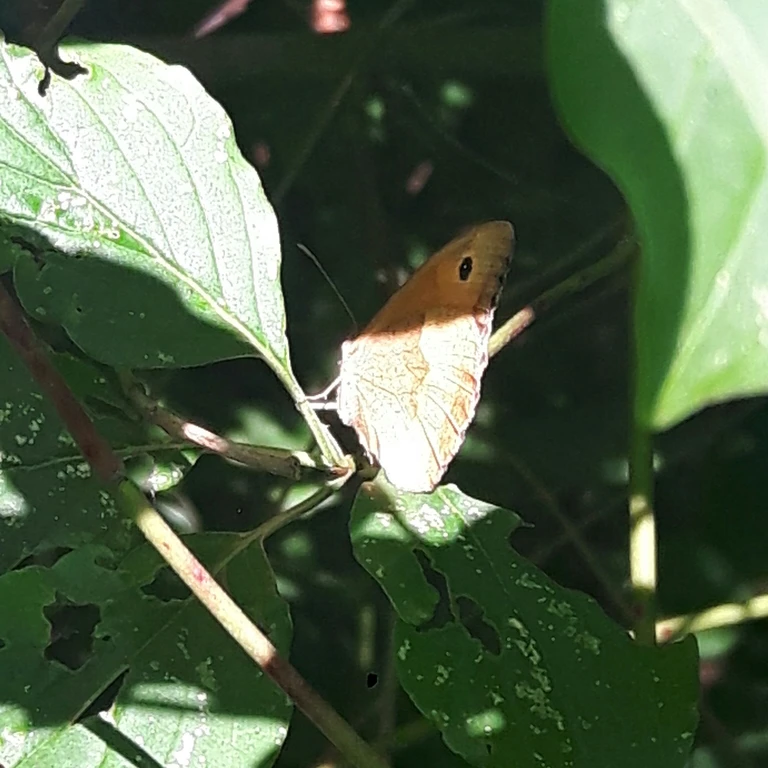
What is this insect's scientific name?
Maniola jurtina
